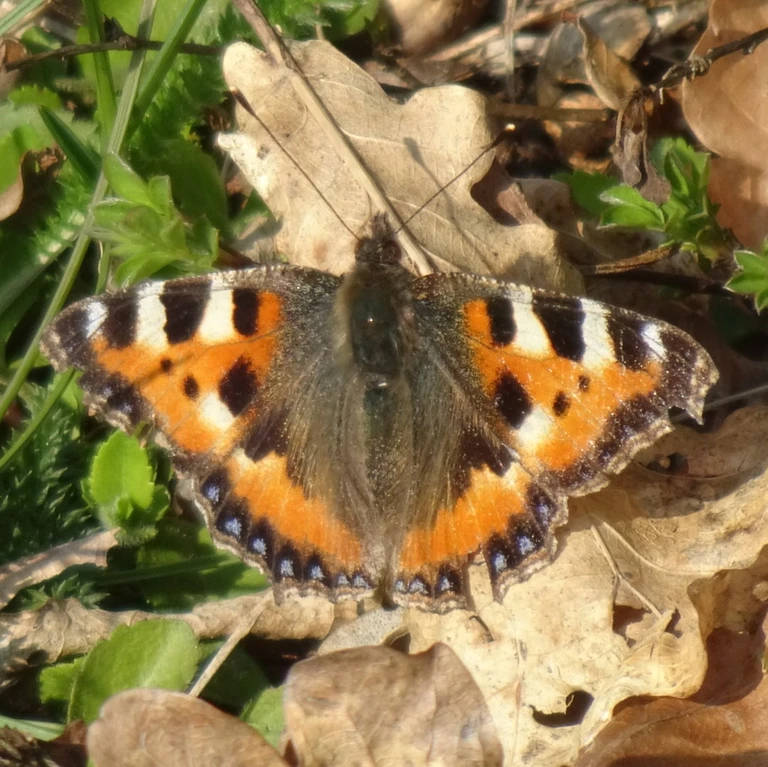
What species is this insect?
Aglais urticae
